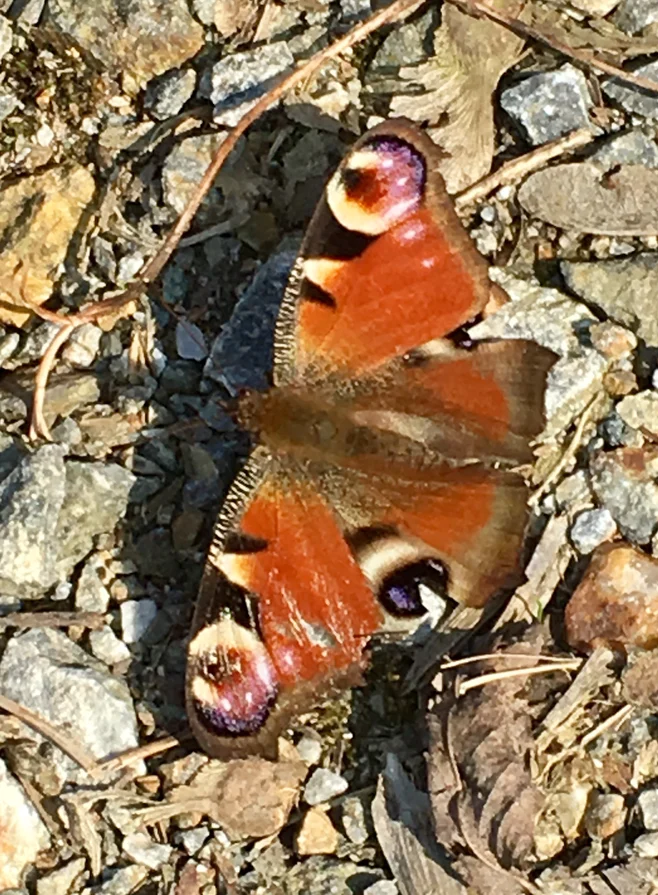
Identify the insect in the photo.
Aglais io
